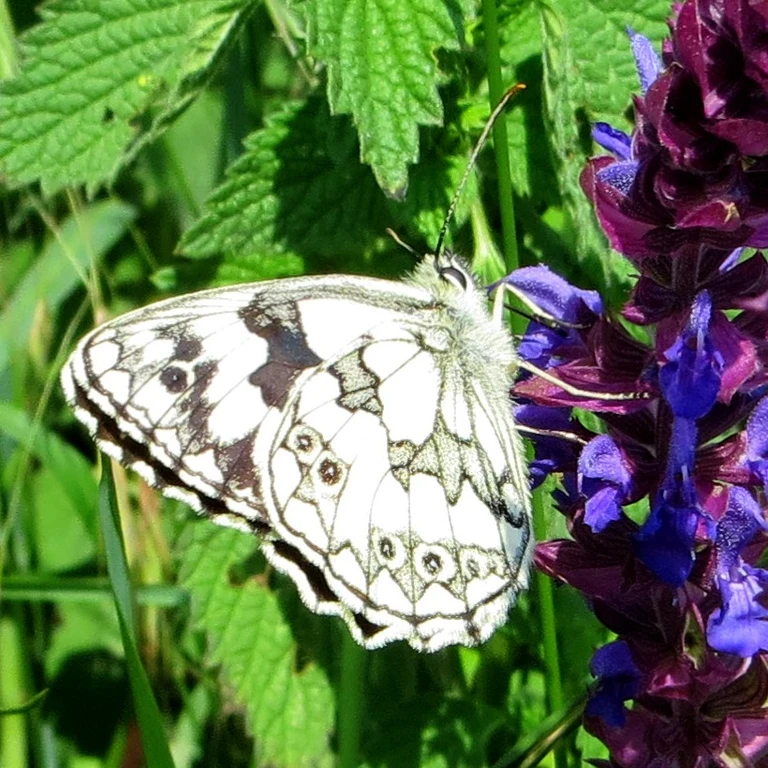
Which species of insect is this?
Melanargia galathea
